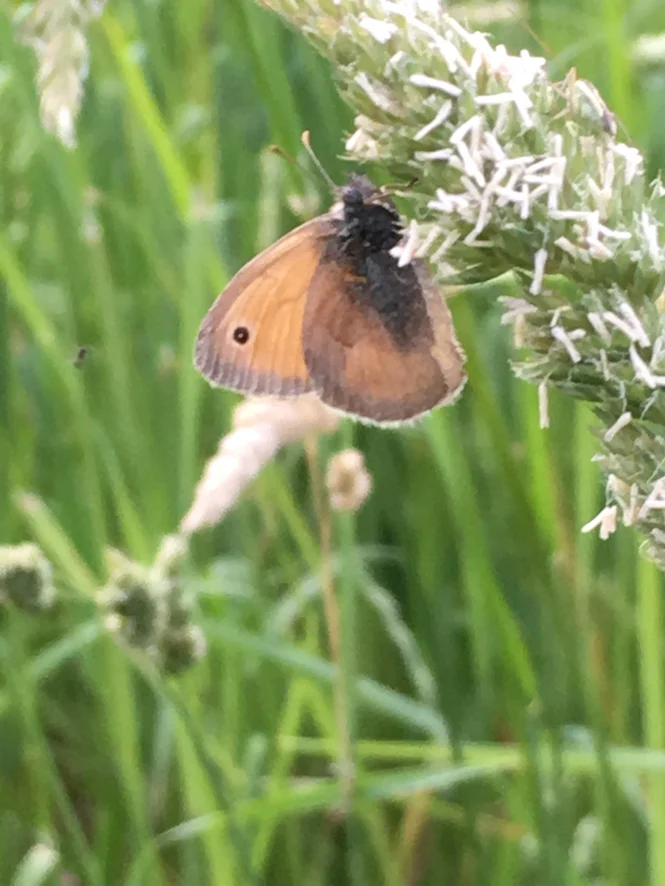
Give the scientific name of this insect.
Coenonympha pamphilus
